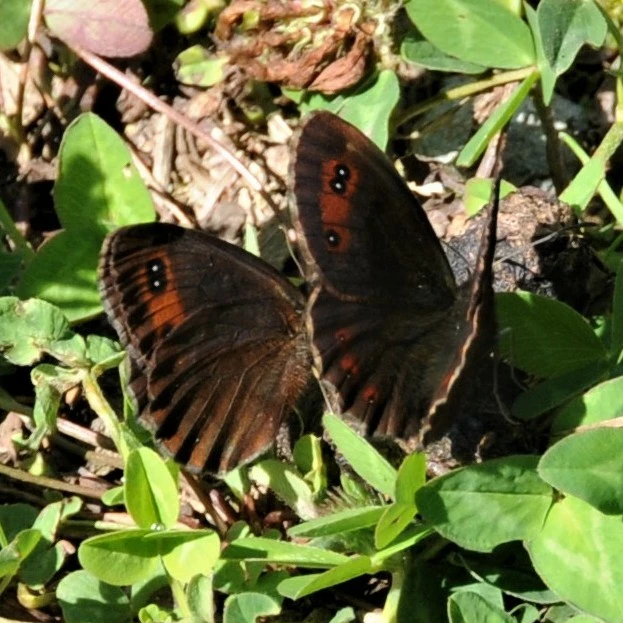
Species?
Erebia aethiops
